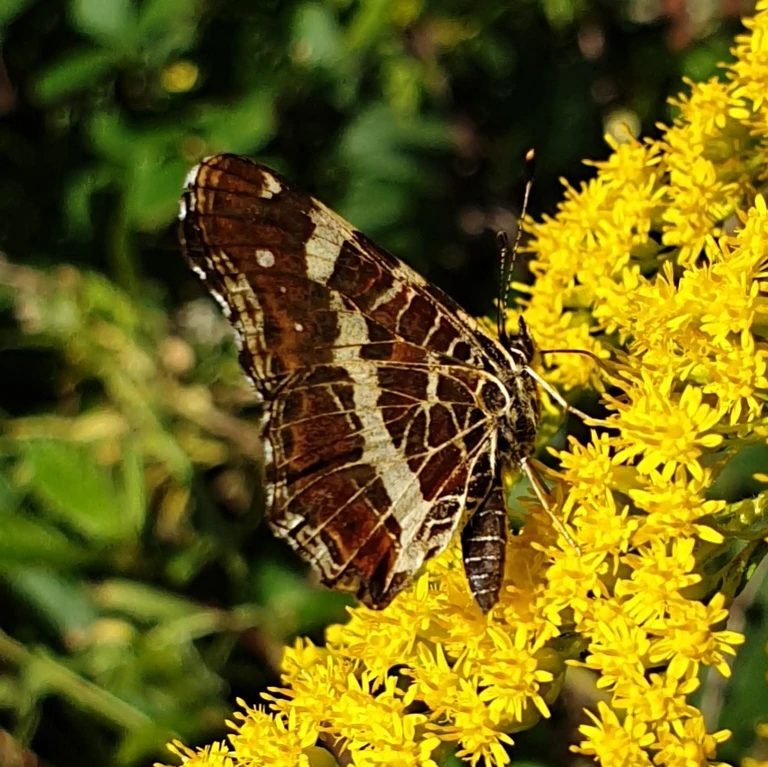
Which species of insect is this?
Araschnia levana
